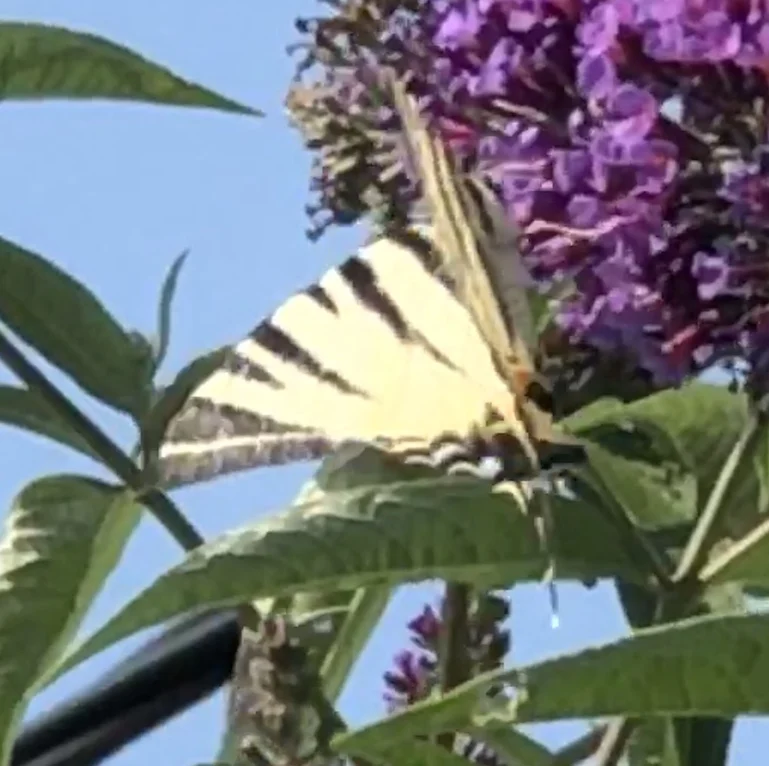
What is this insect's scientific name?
Iphiclides podalirius
